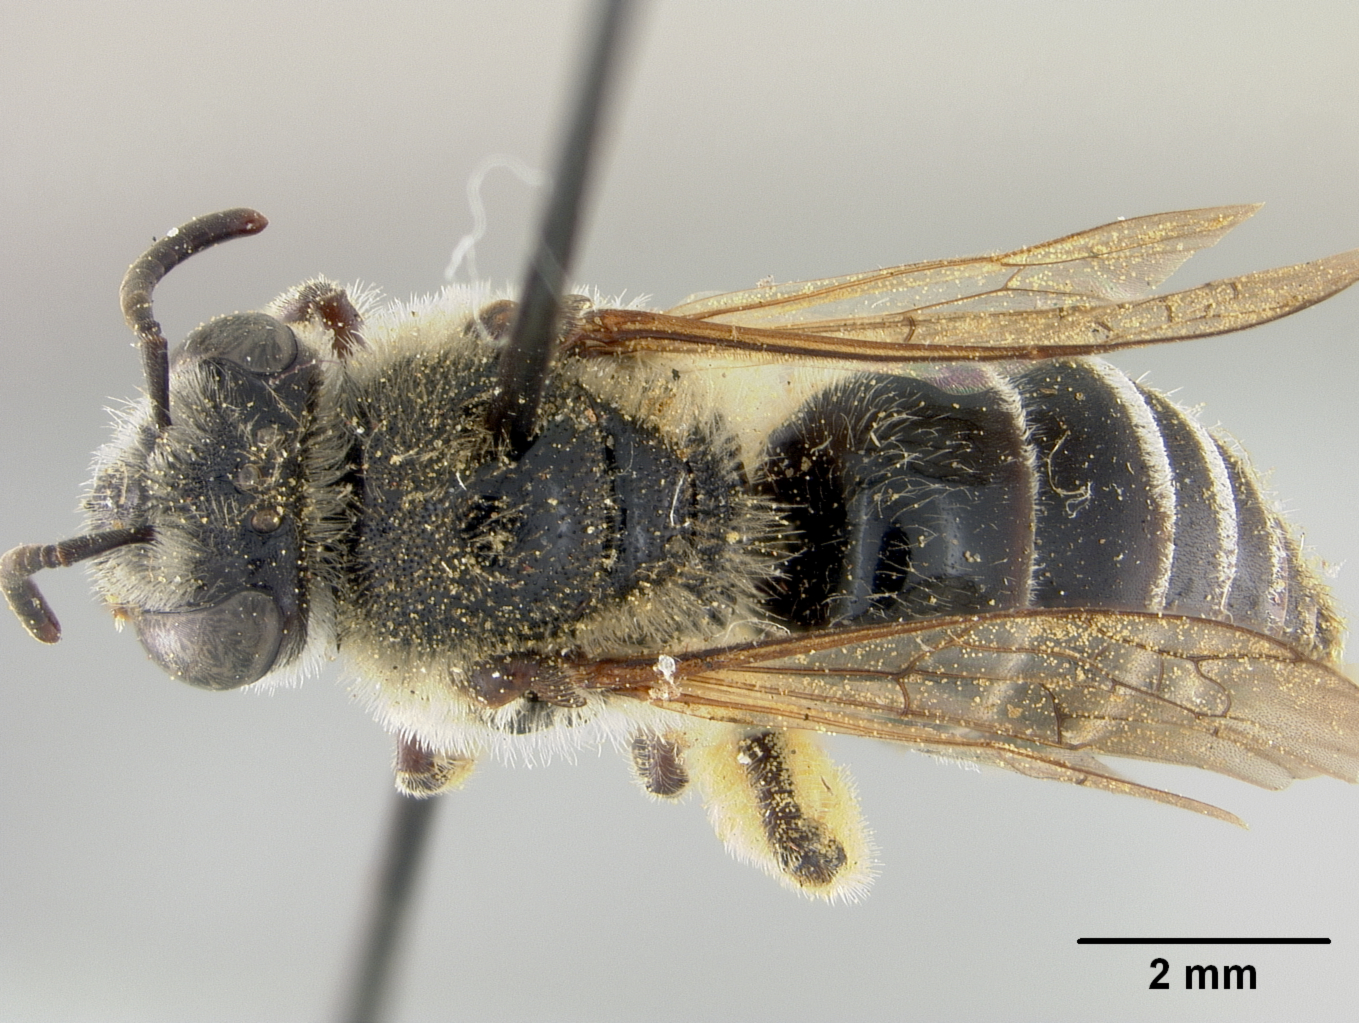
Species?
Colletes ilicis
